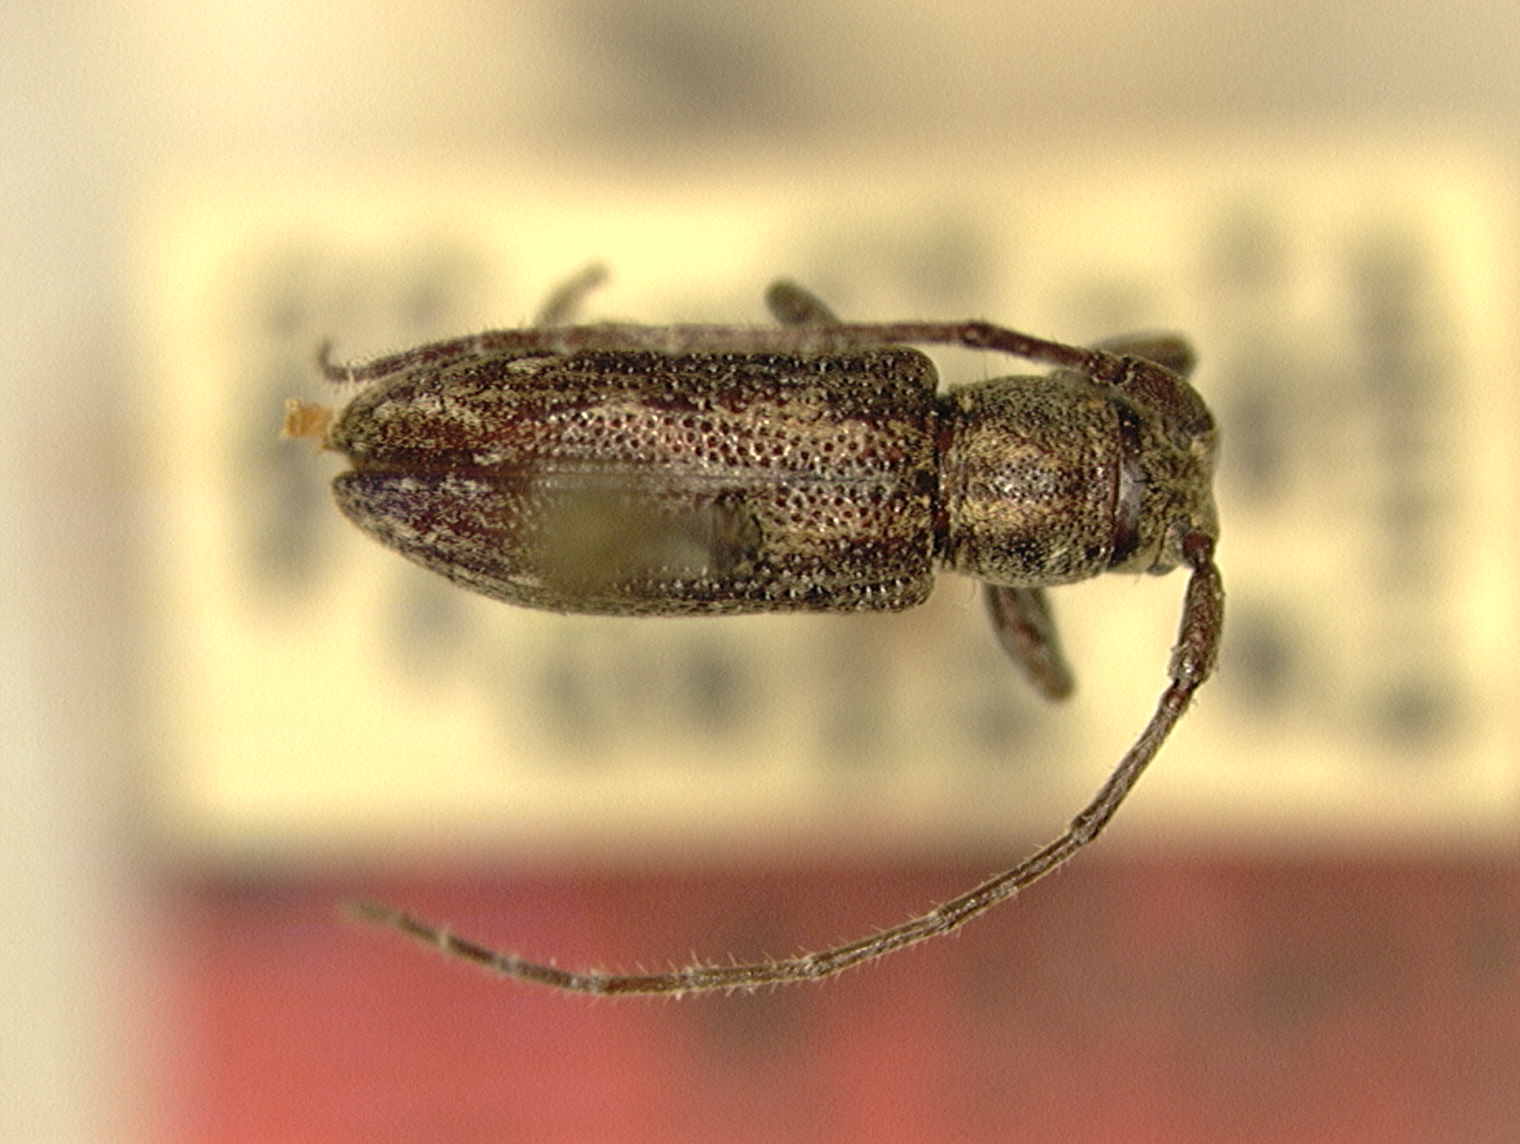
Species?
Ropica ngauchiliae
